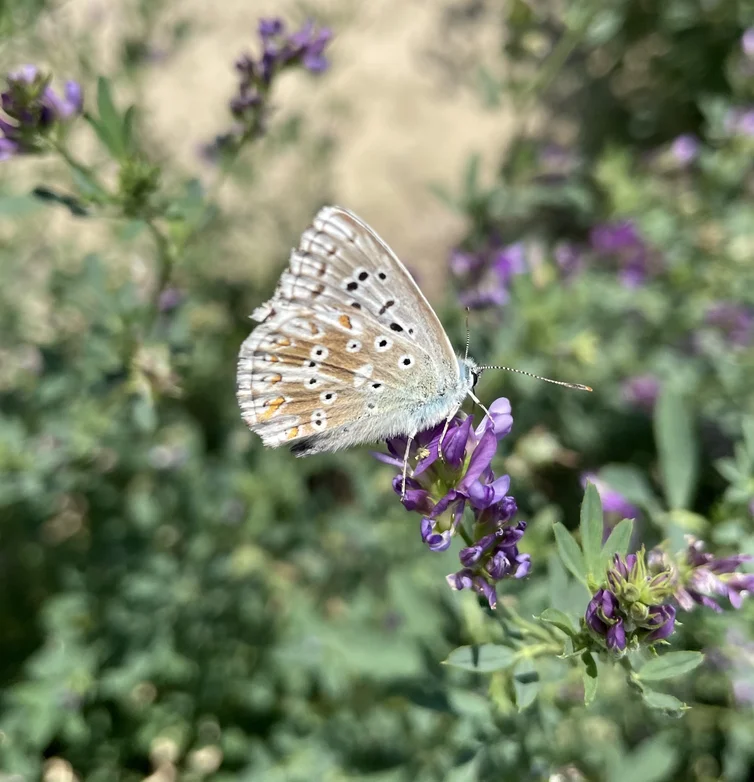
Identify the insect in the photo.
Lysandra coridon
